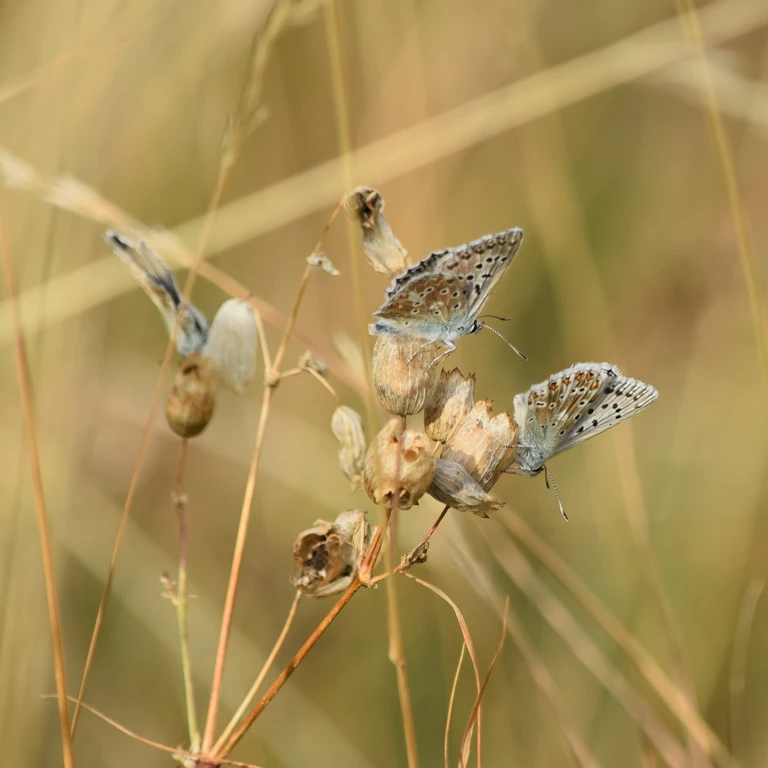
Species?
Lysandra coridon
